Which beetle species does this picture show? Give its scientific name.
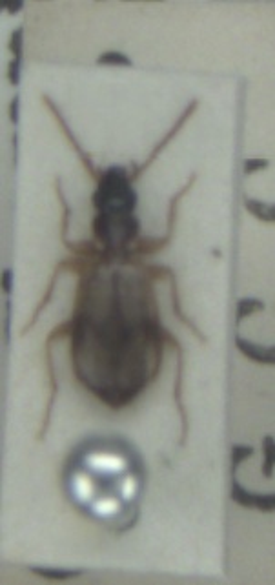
Philorhizus notatus
